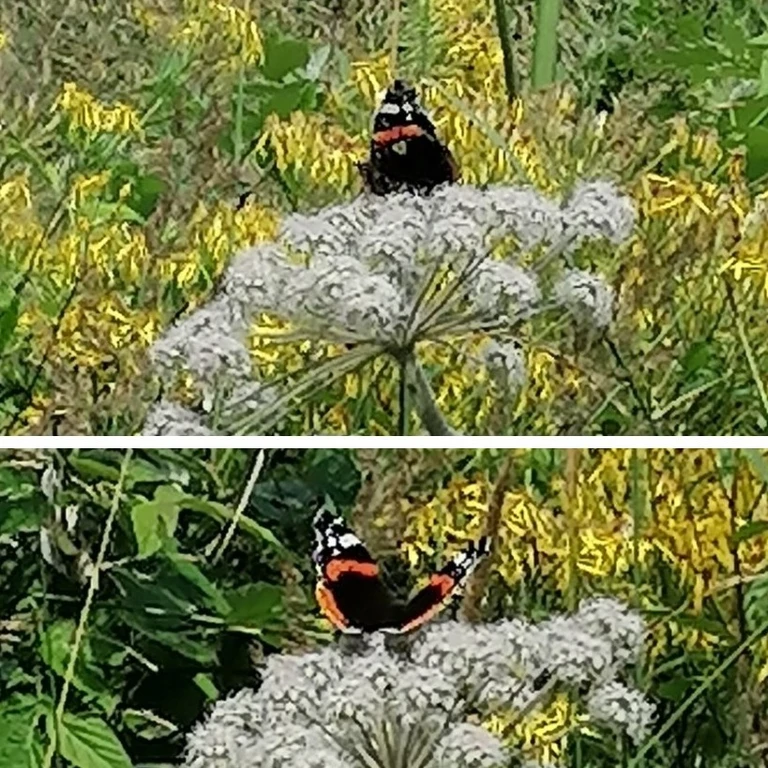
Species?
Vanessa atalanta
